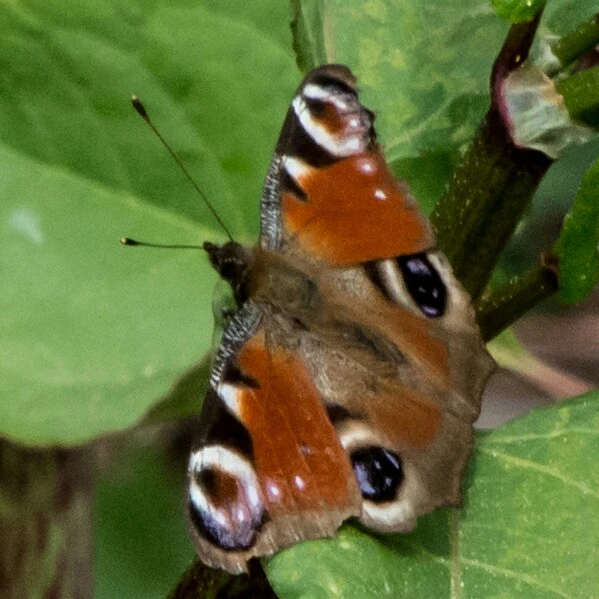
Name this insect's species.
Aglais io
